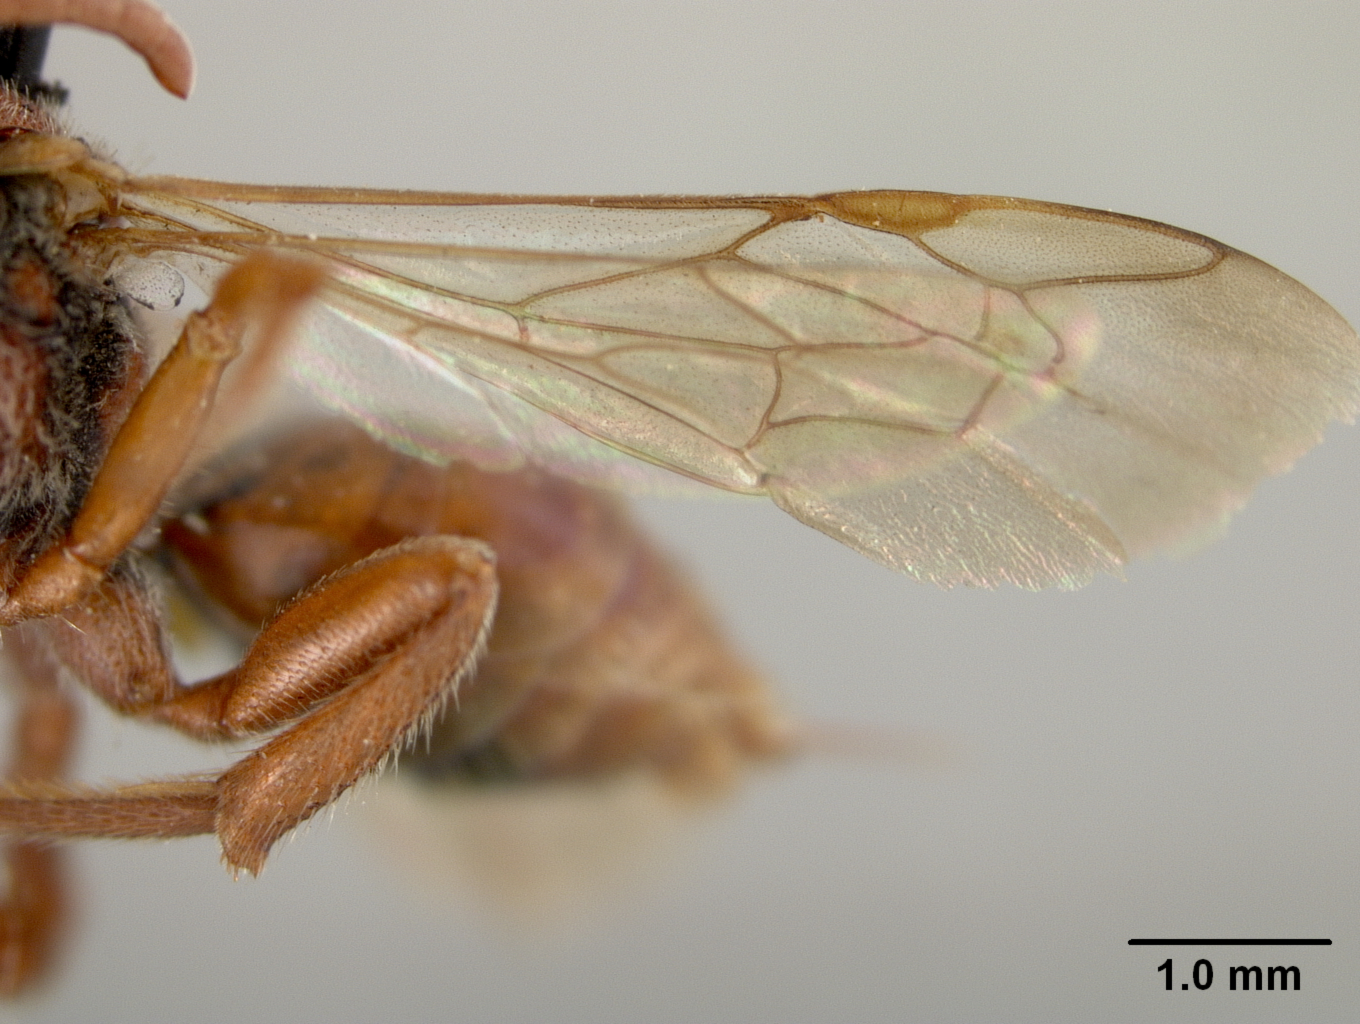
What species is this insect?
Nomada decepta
